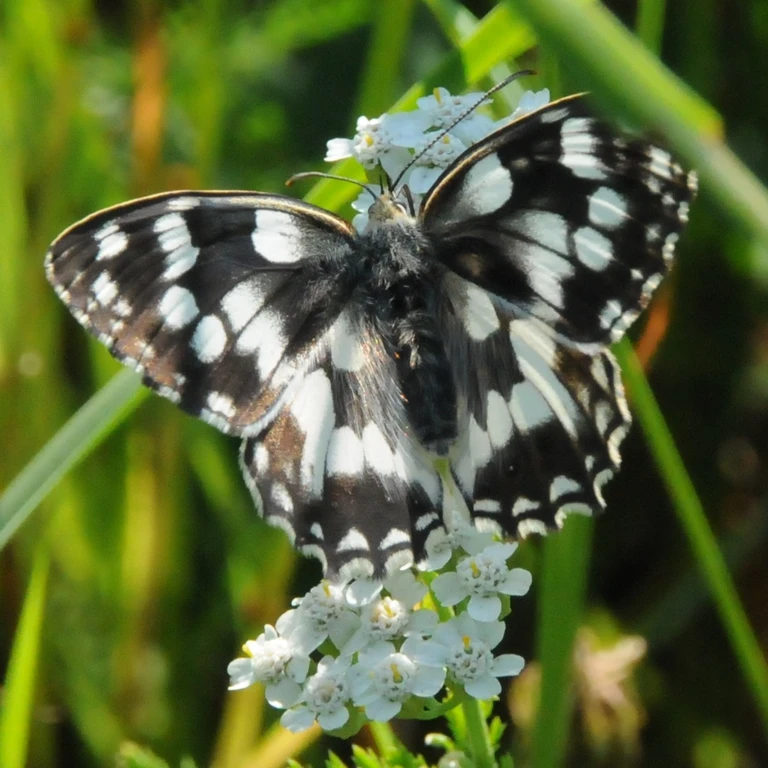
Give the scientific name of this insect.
Melanargia galathea
